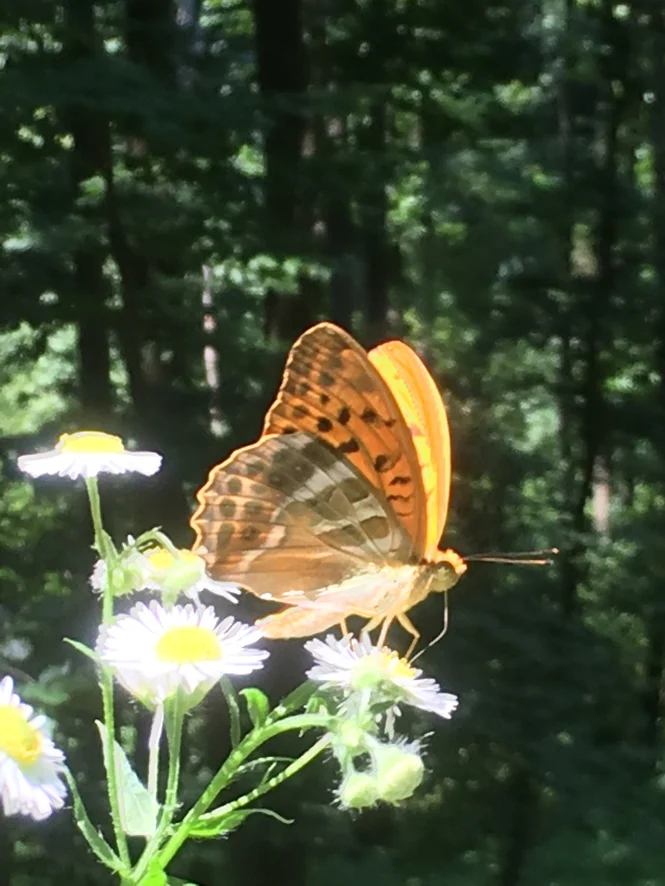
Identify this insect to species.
Argynnis paphia
